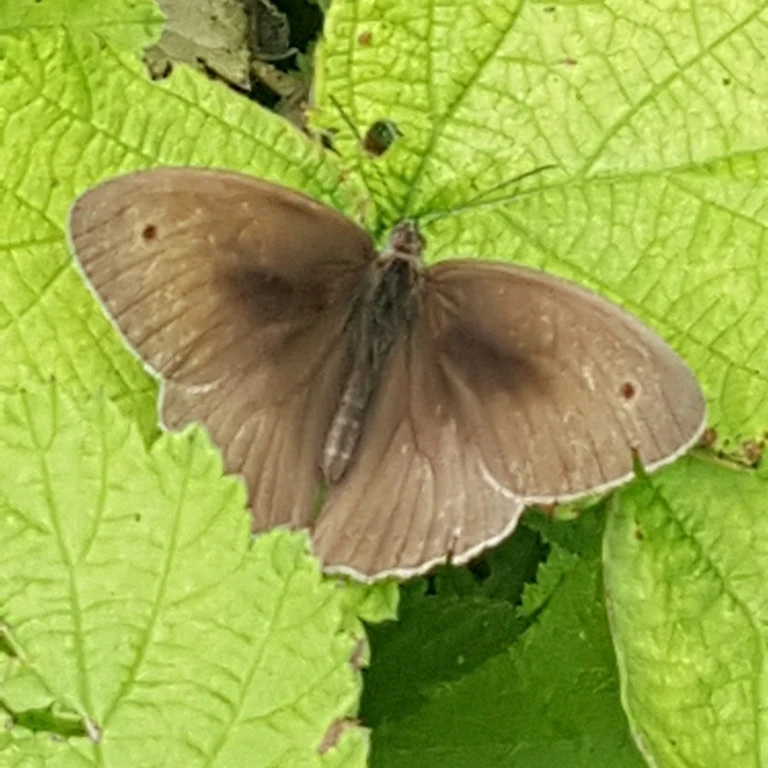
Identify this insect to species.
Maniola jurtina
